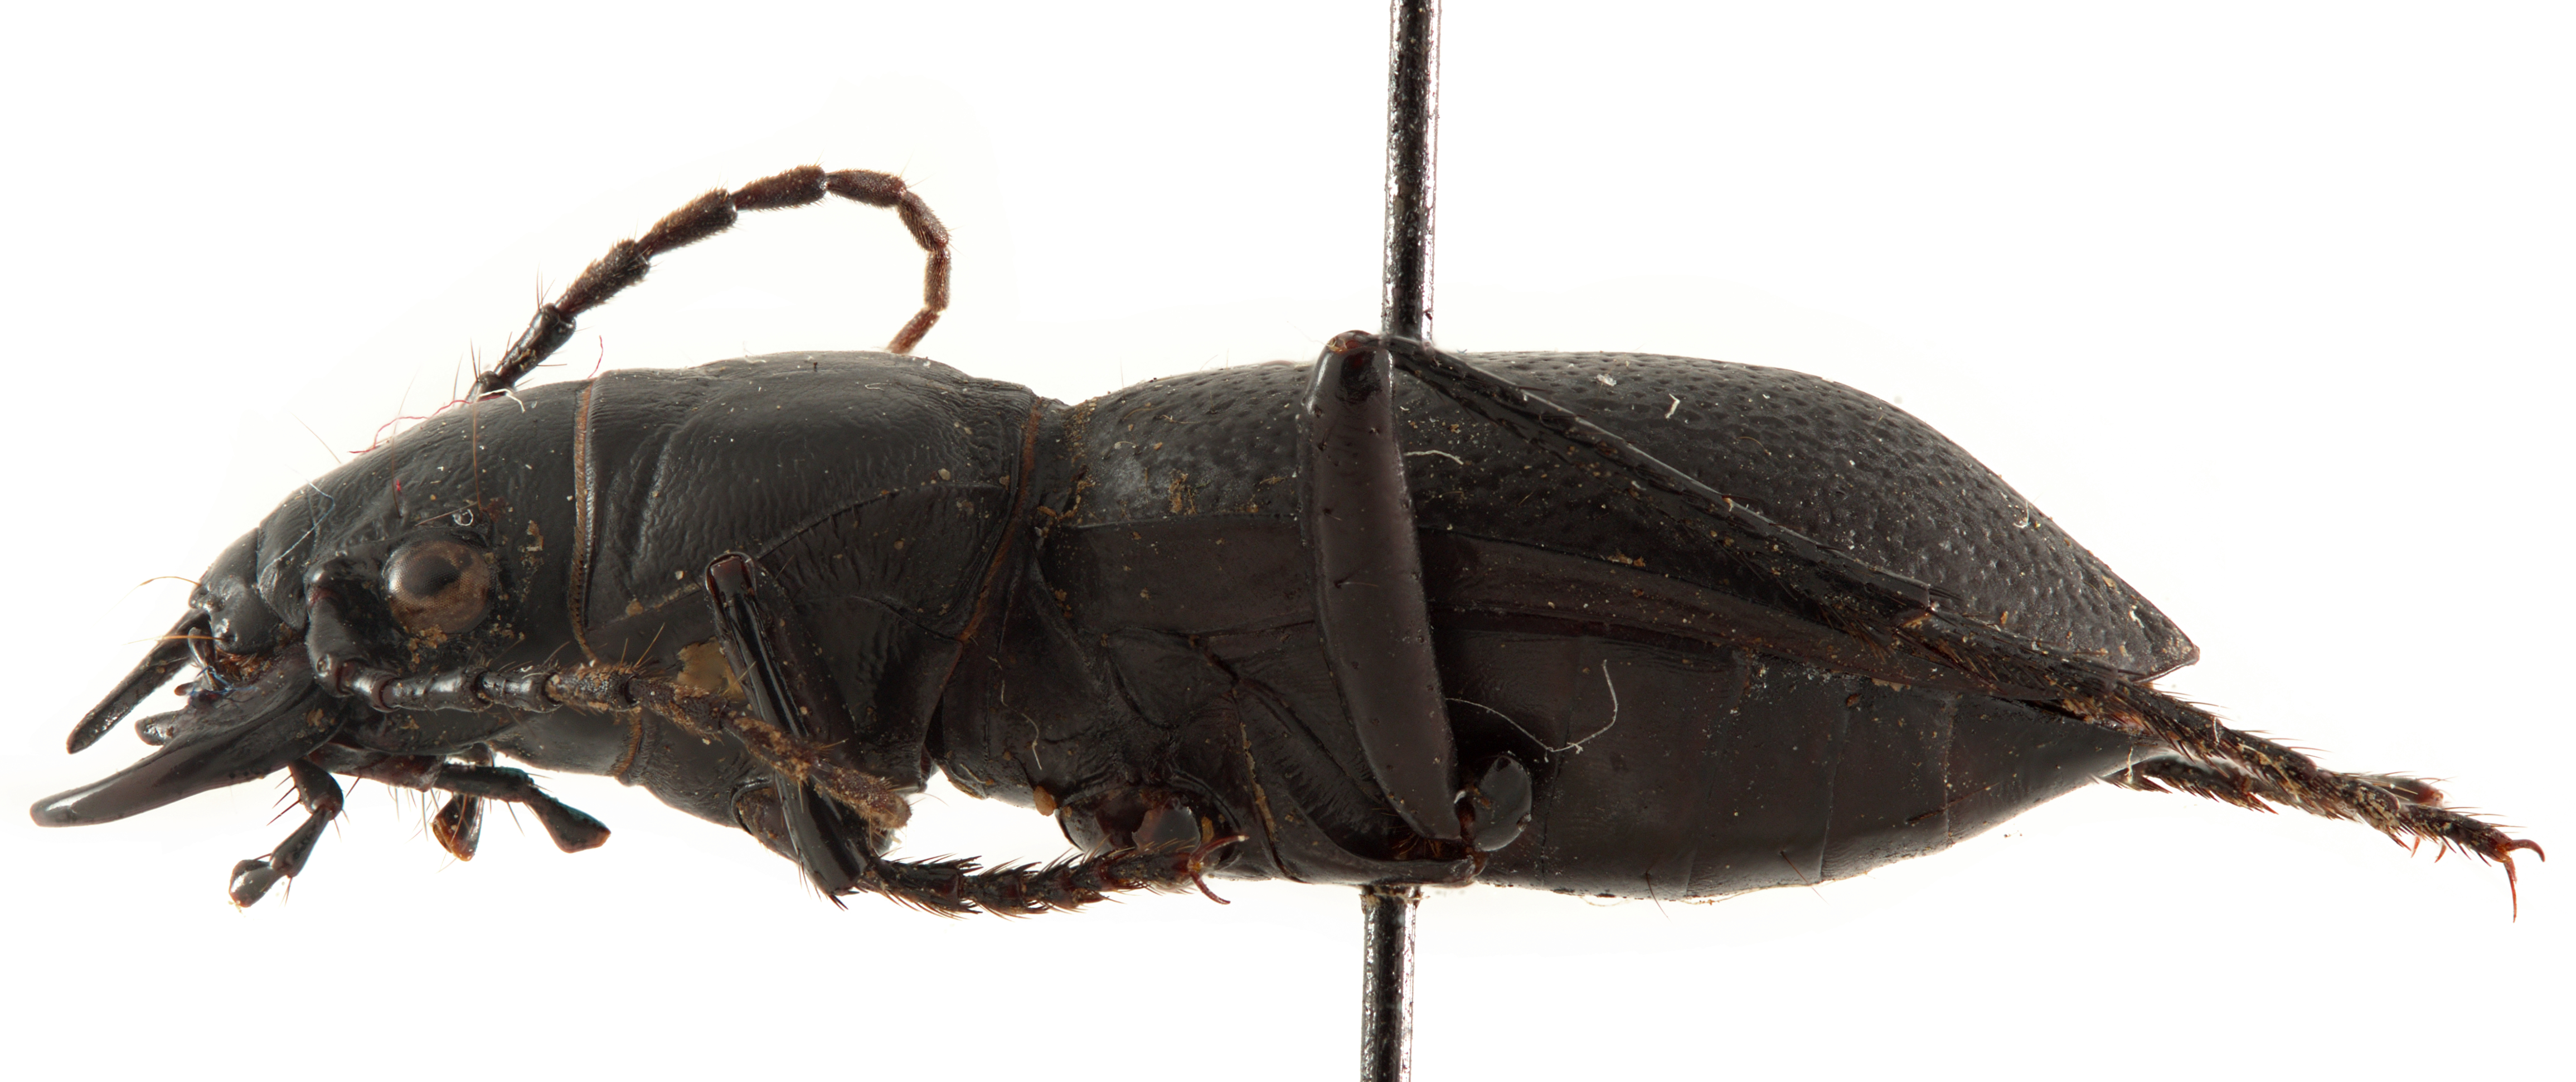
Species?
Omus sequoiarum (also Omus californicus)
